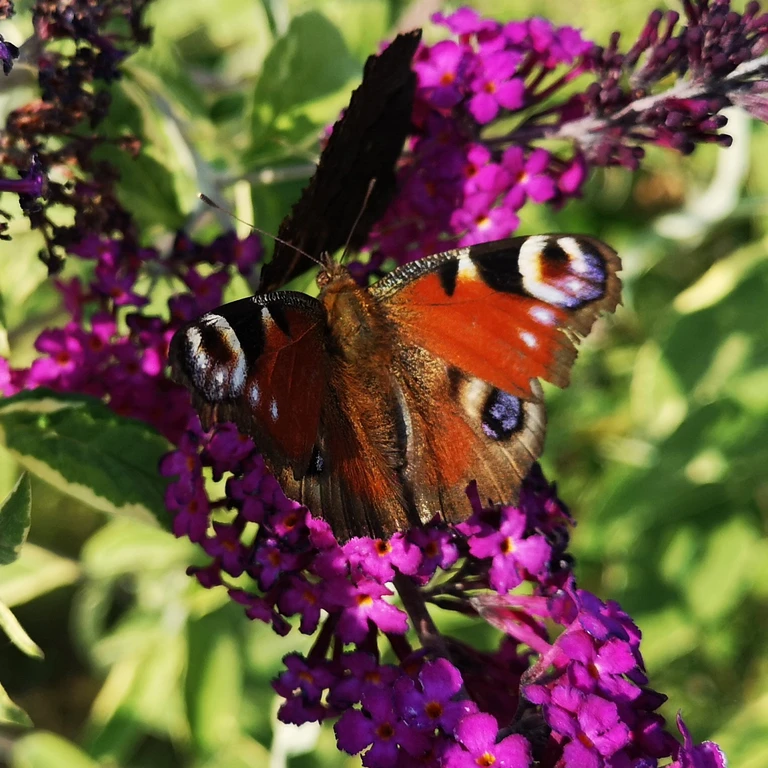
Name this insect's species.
Aglais io
